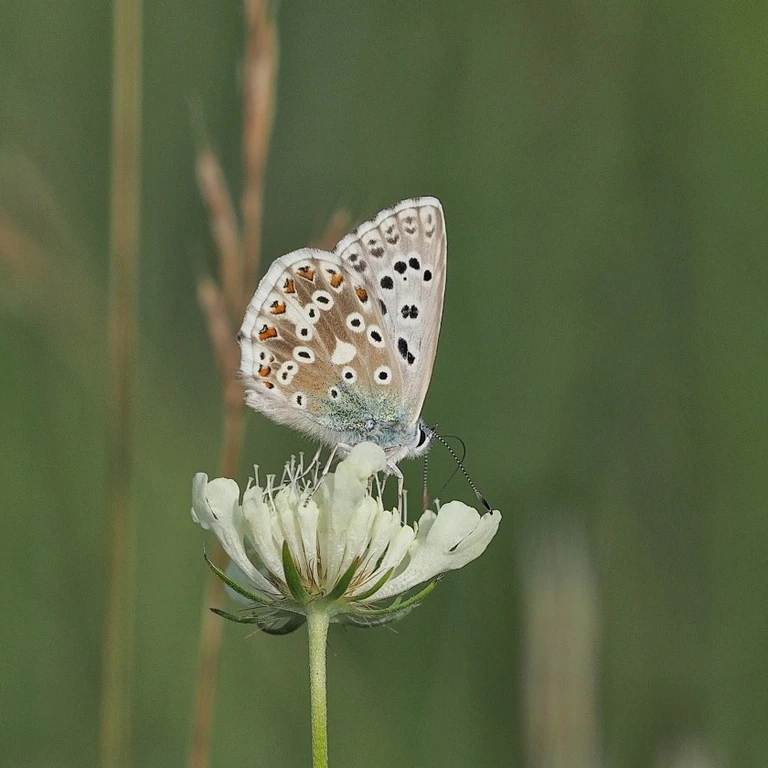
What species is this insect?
Lysandra coridon
